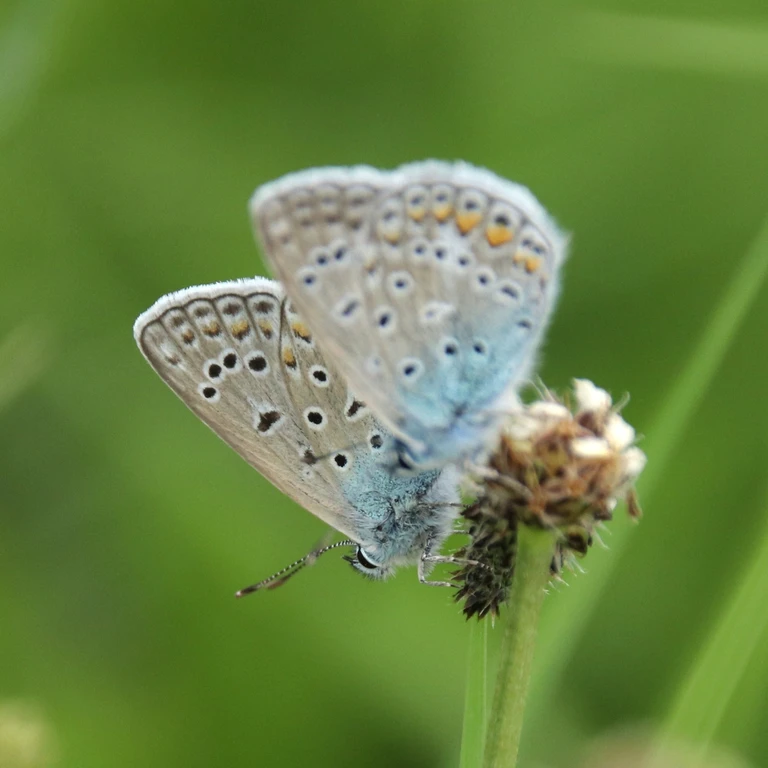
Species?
Polyommatus icarus
